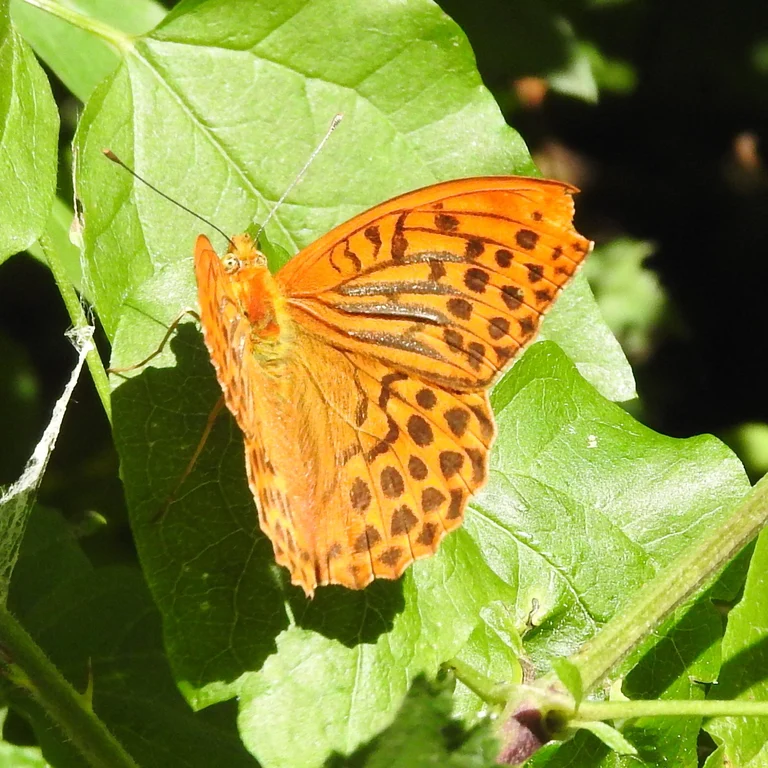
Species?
Argynnis paphia
